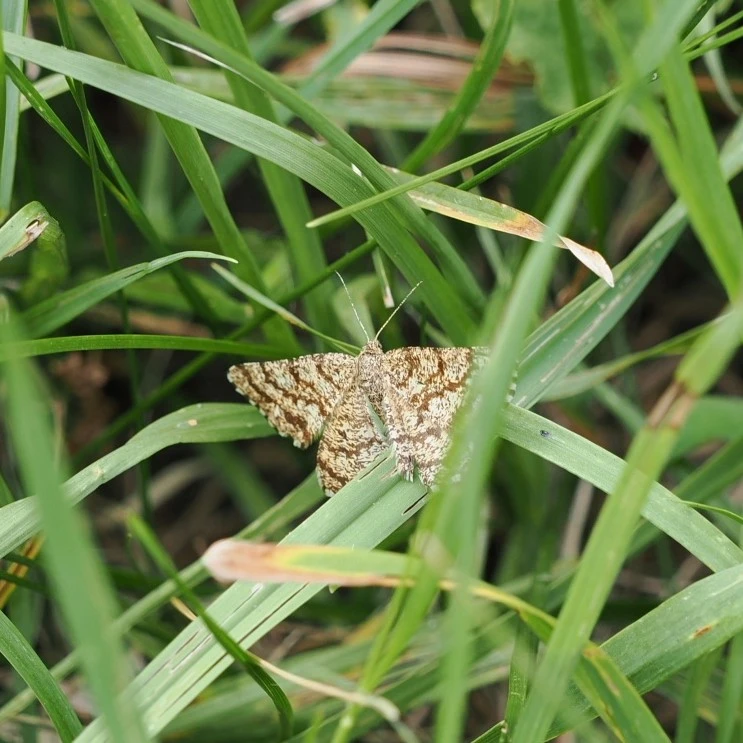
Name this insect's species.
Ematurga atomaria
